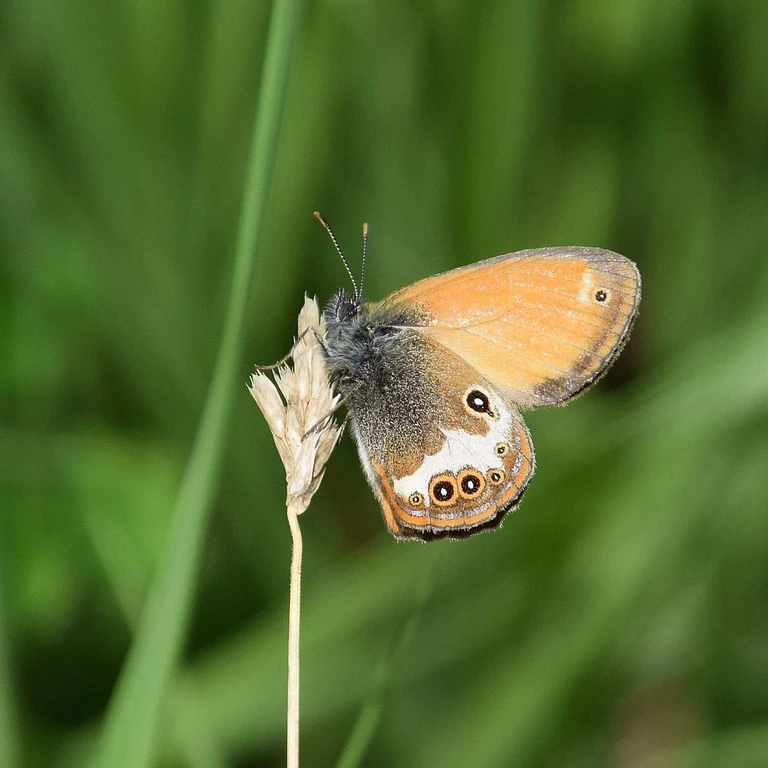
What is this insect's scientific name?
Coenonympha arcania
